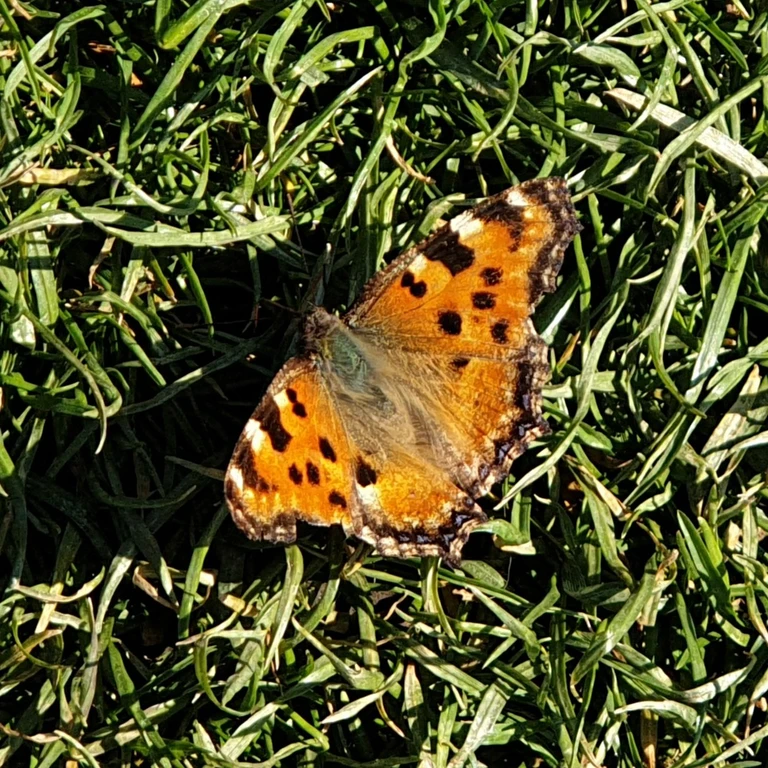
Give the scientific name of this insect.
Nymphalis polychloros
